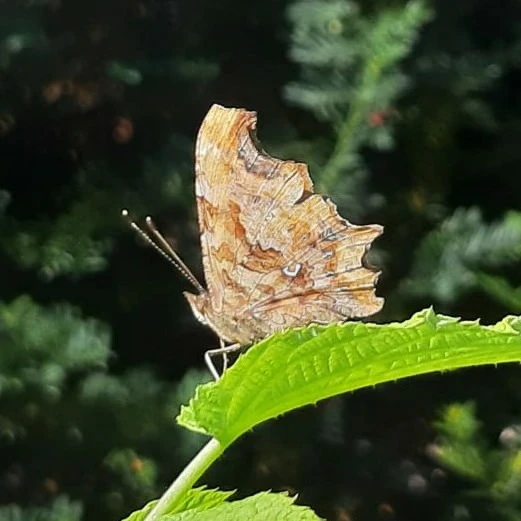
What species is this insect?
Polygonia c-album
